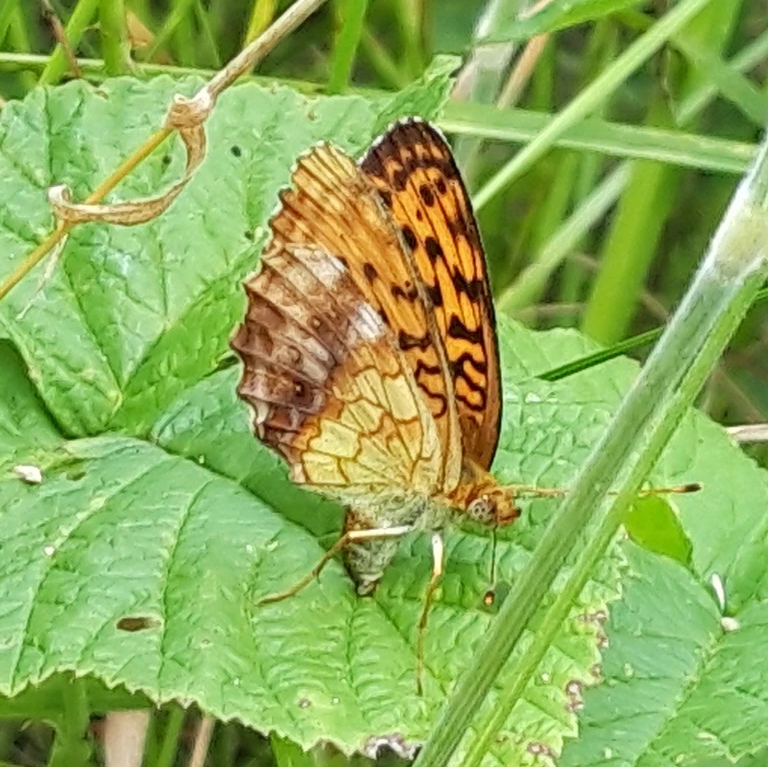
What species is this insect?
Brenthis daphne
